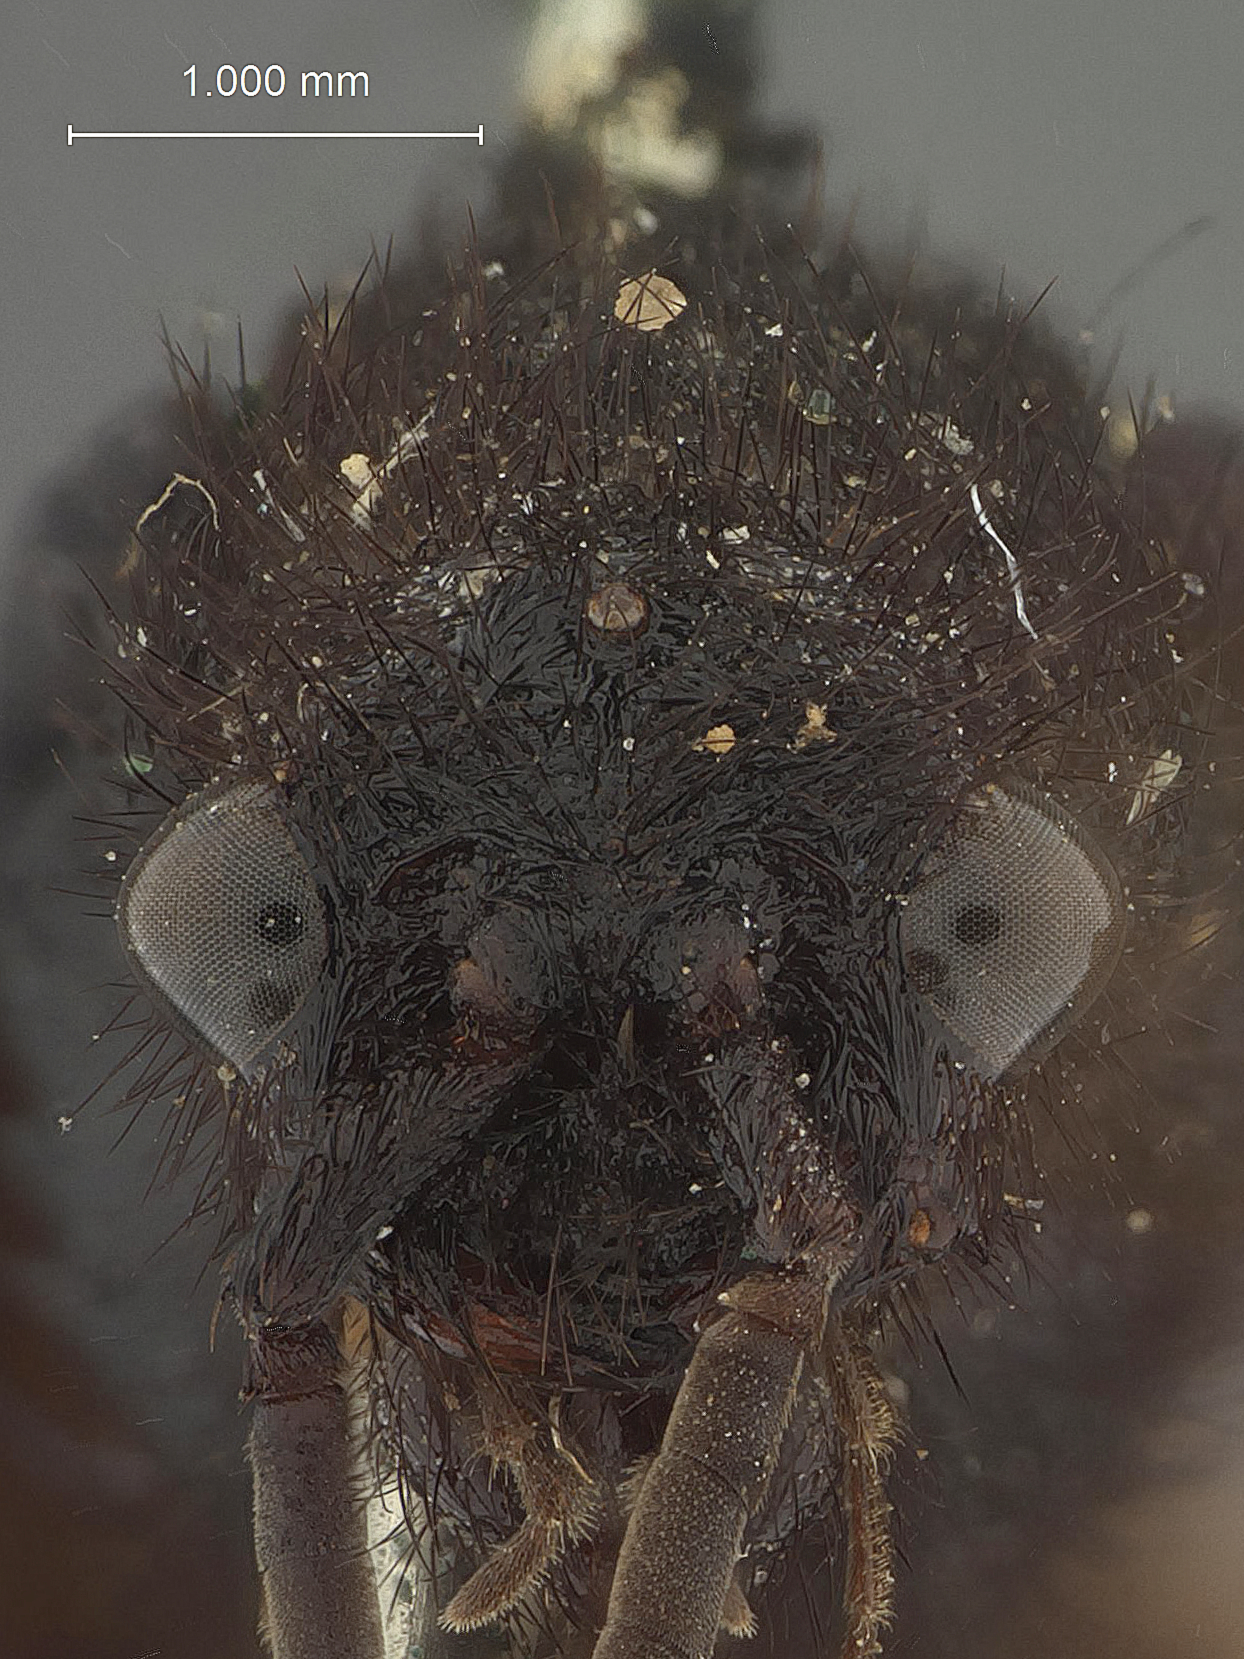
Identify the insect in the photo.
Dasymutilla mimula
